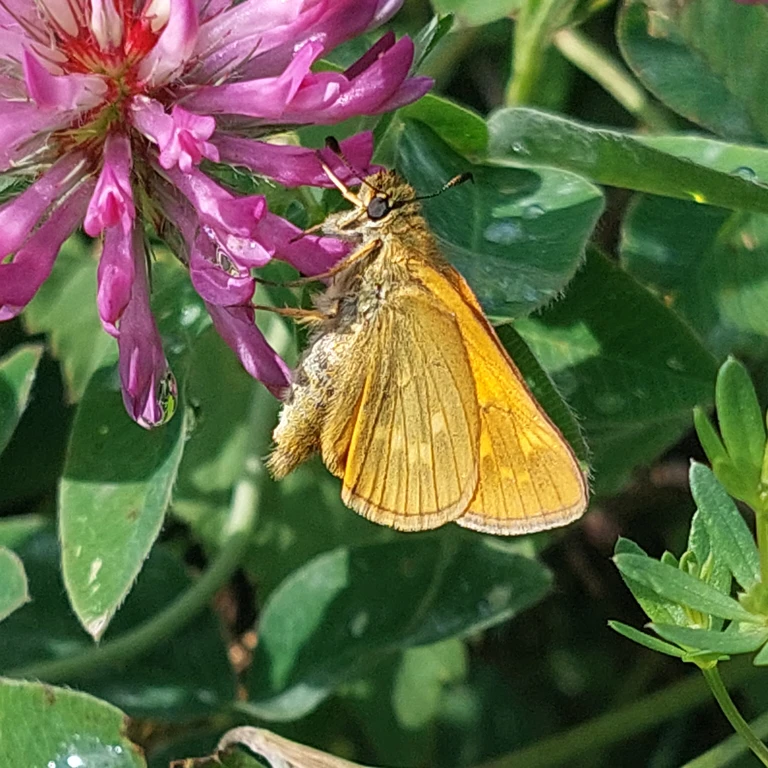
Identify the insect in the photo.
Ochlodes sylvanus (also Ochlodes venata)
